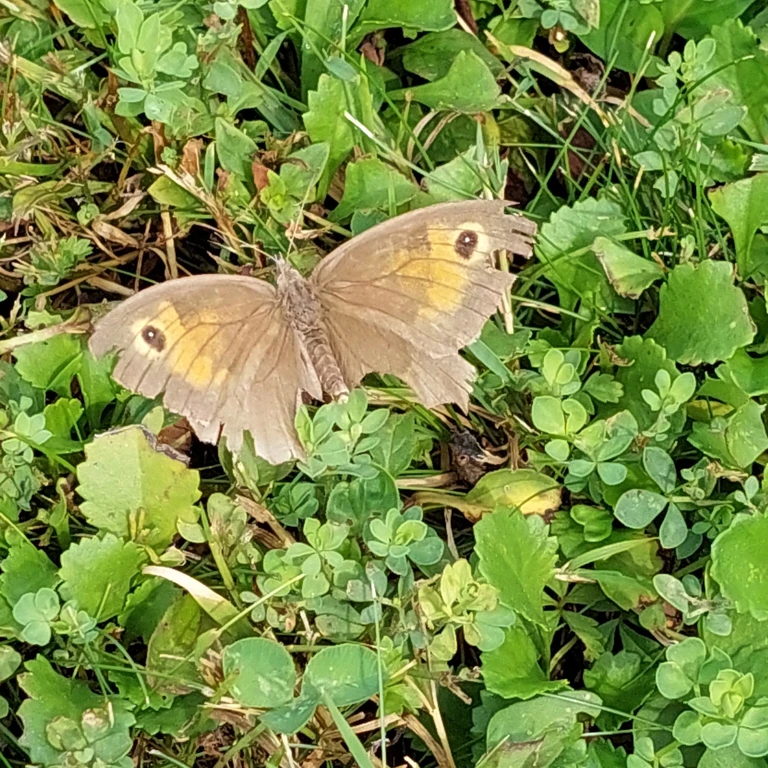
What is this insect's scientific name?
Maniola jurtina
